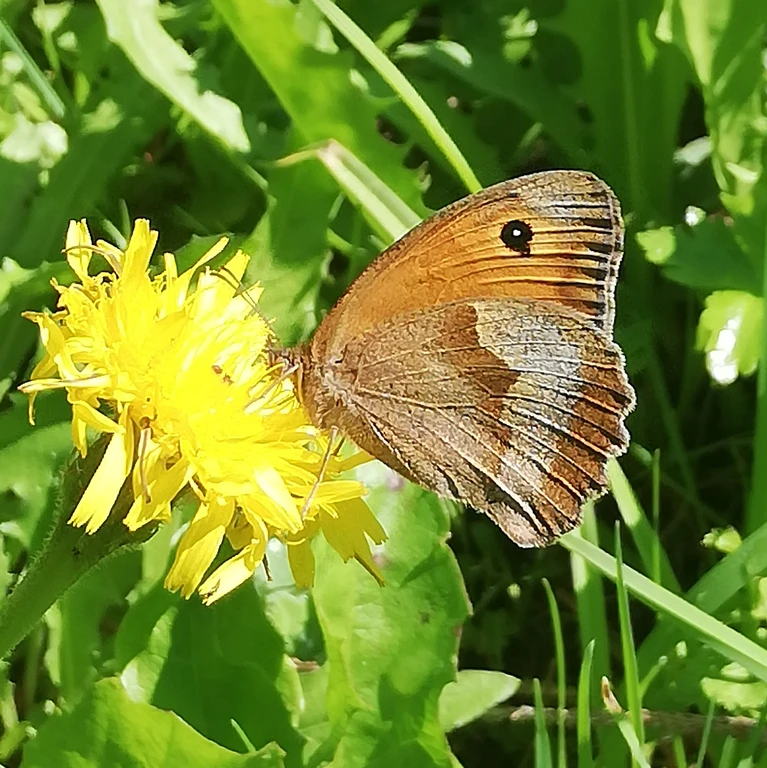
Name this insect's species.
Maniola jurtina
